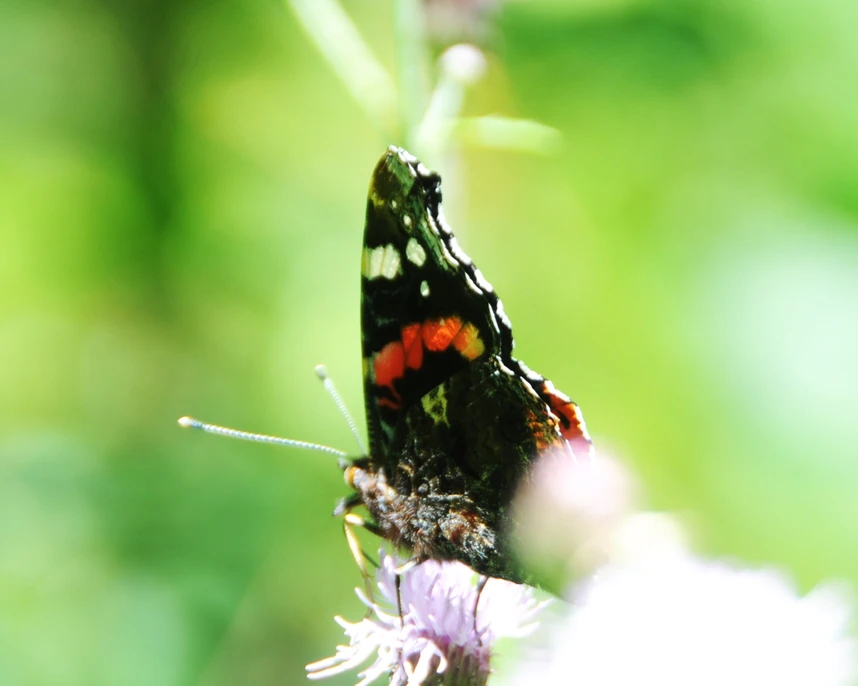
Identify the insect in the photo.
Vanessa atalanta
